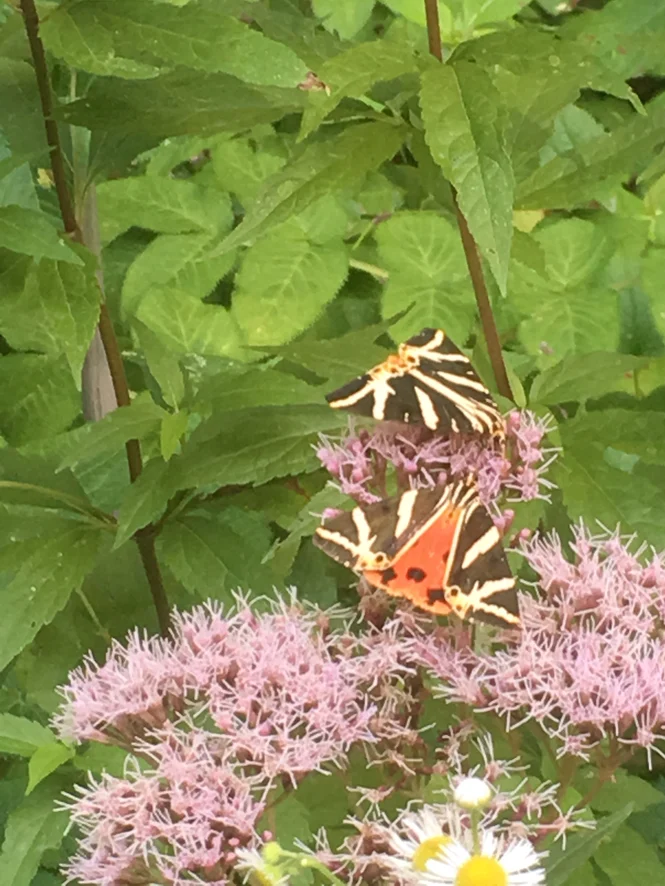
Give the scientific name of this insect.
Euplagia quadripunctaria
